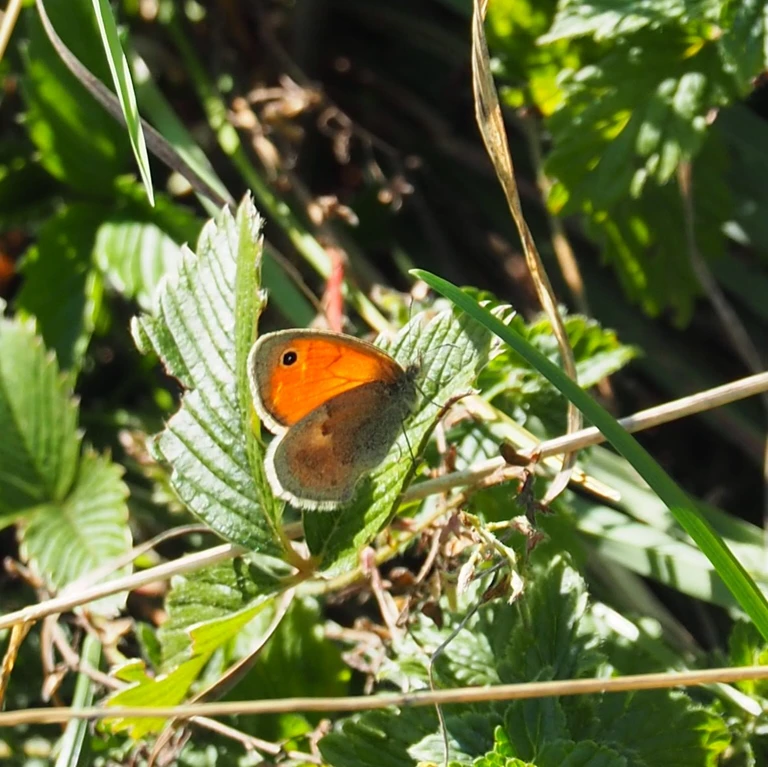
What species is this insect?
Coenonympha pamphilus
